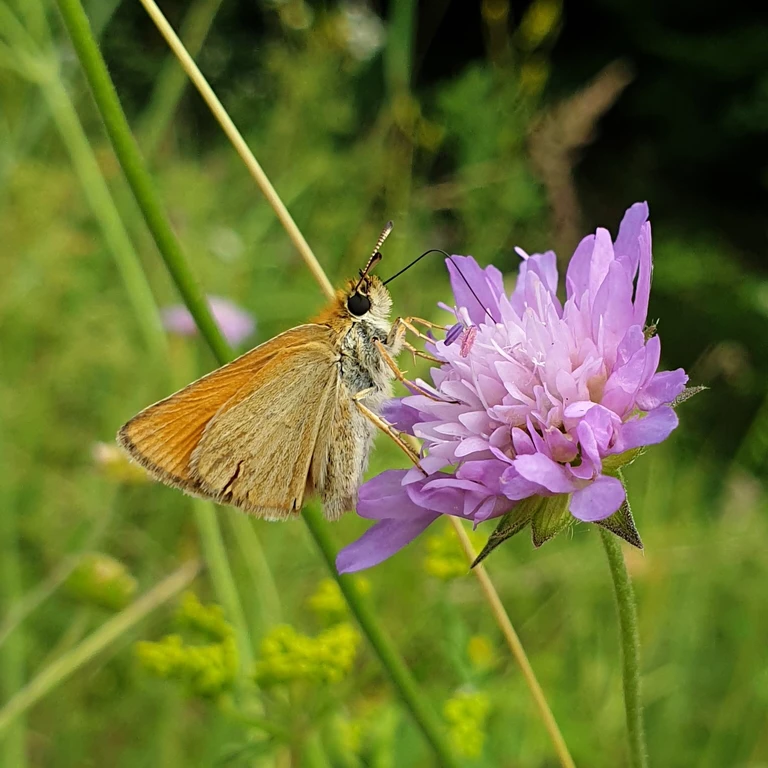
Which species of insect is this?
Thymelicus lineola
